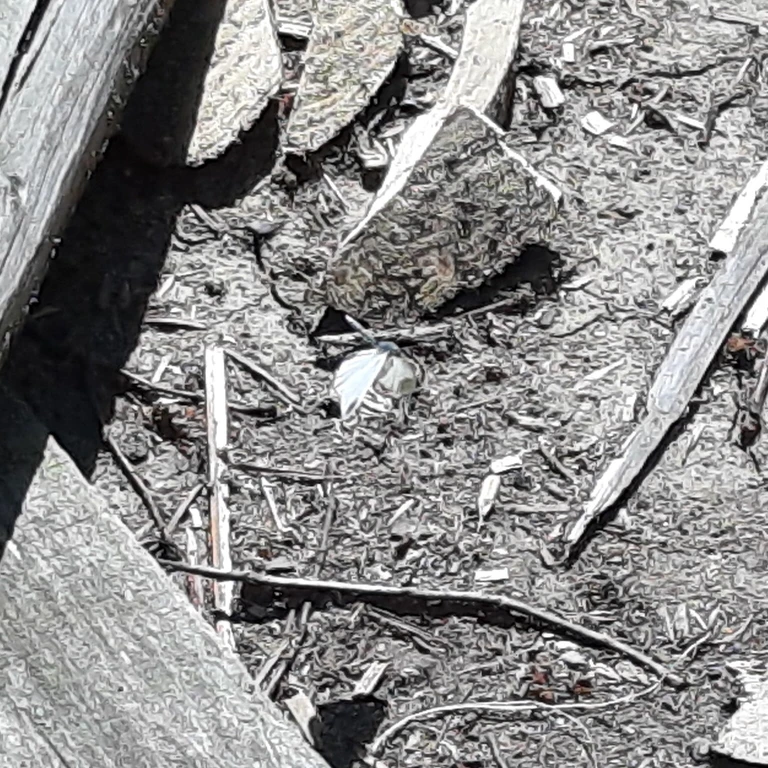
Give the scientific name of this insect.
Leptidea sinapis/juvernica
